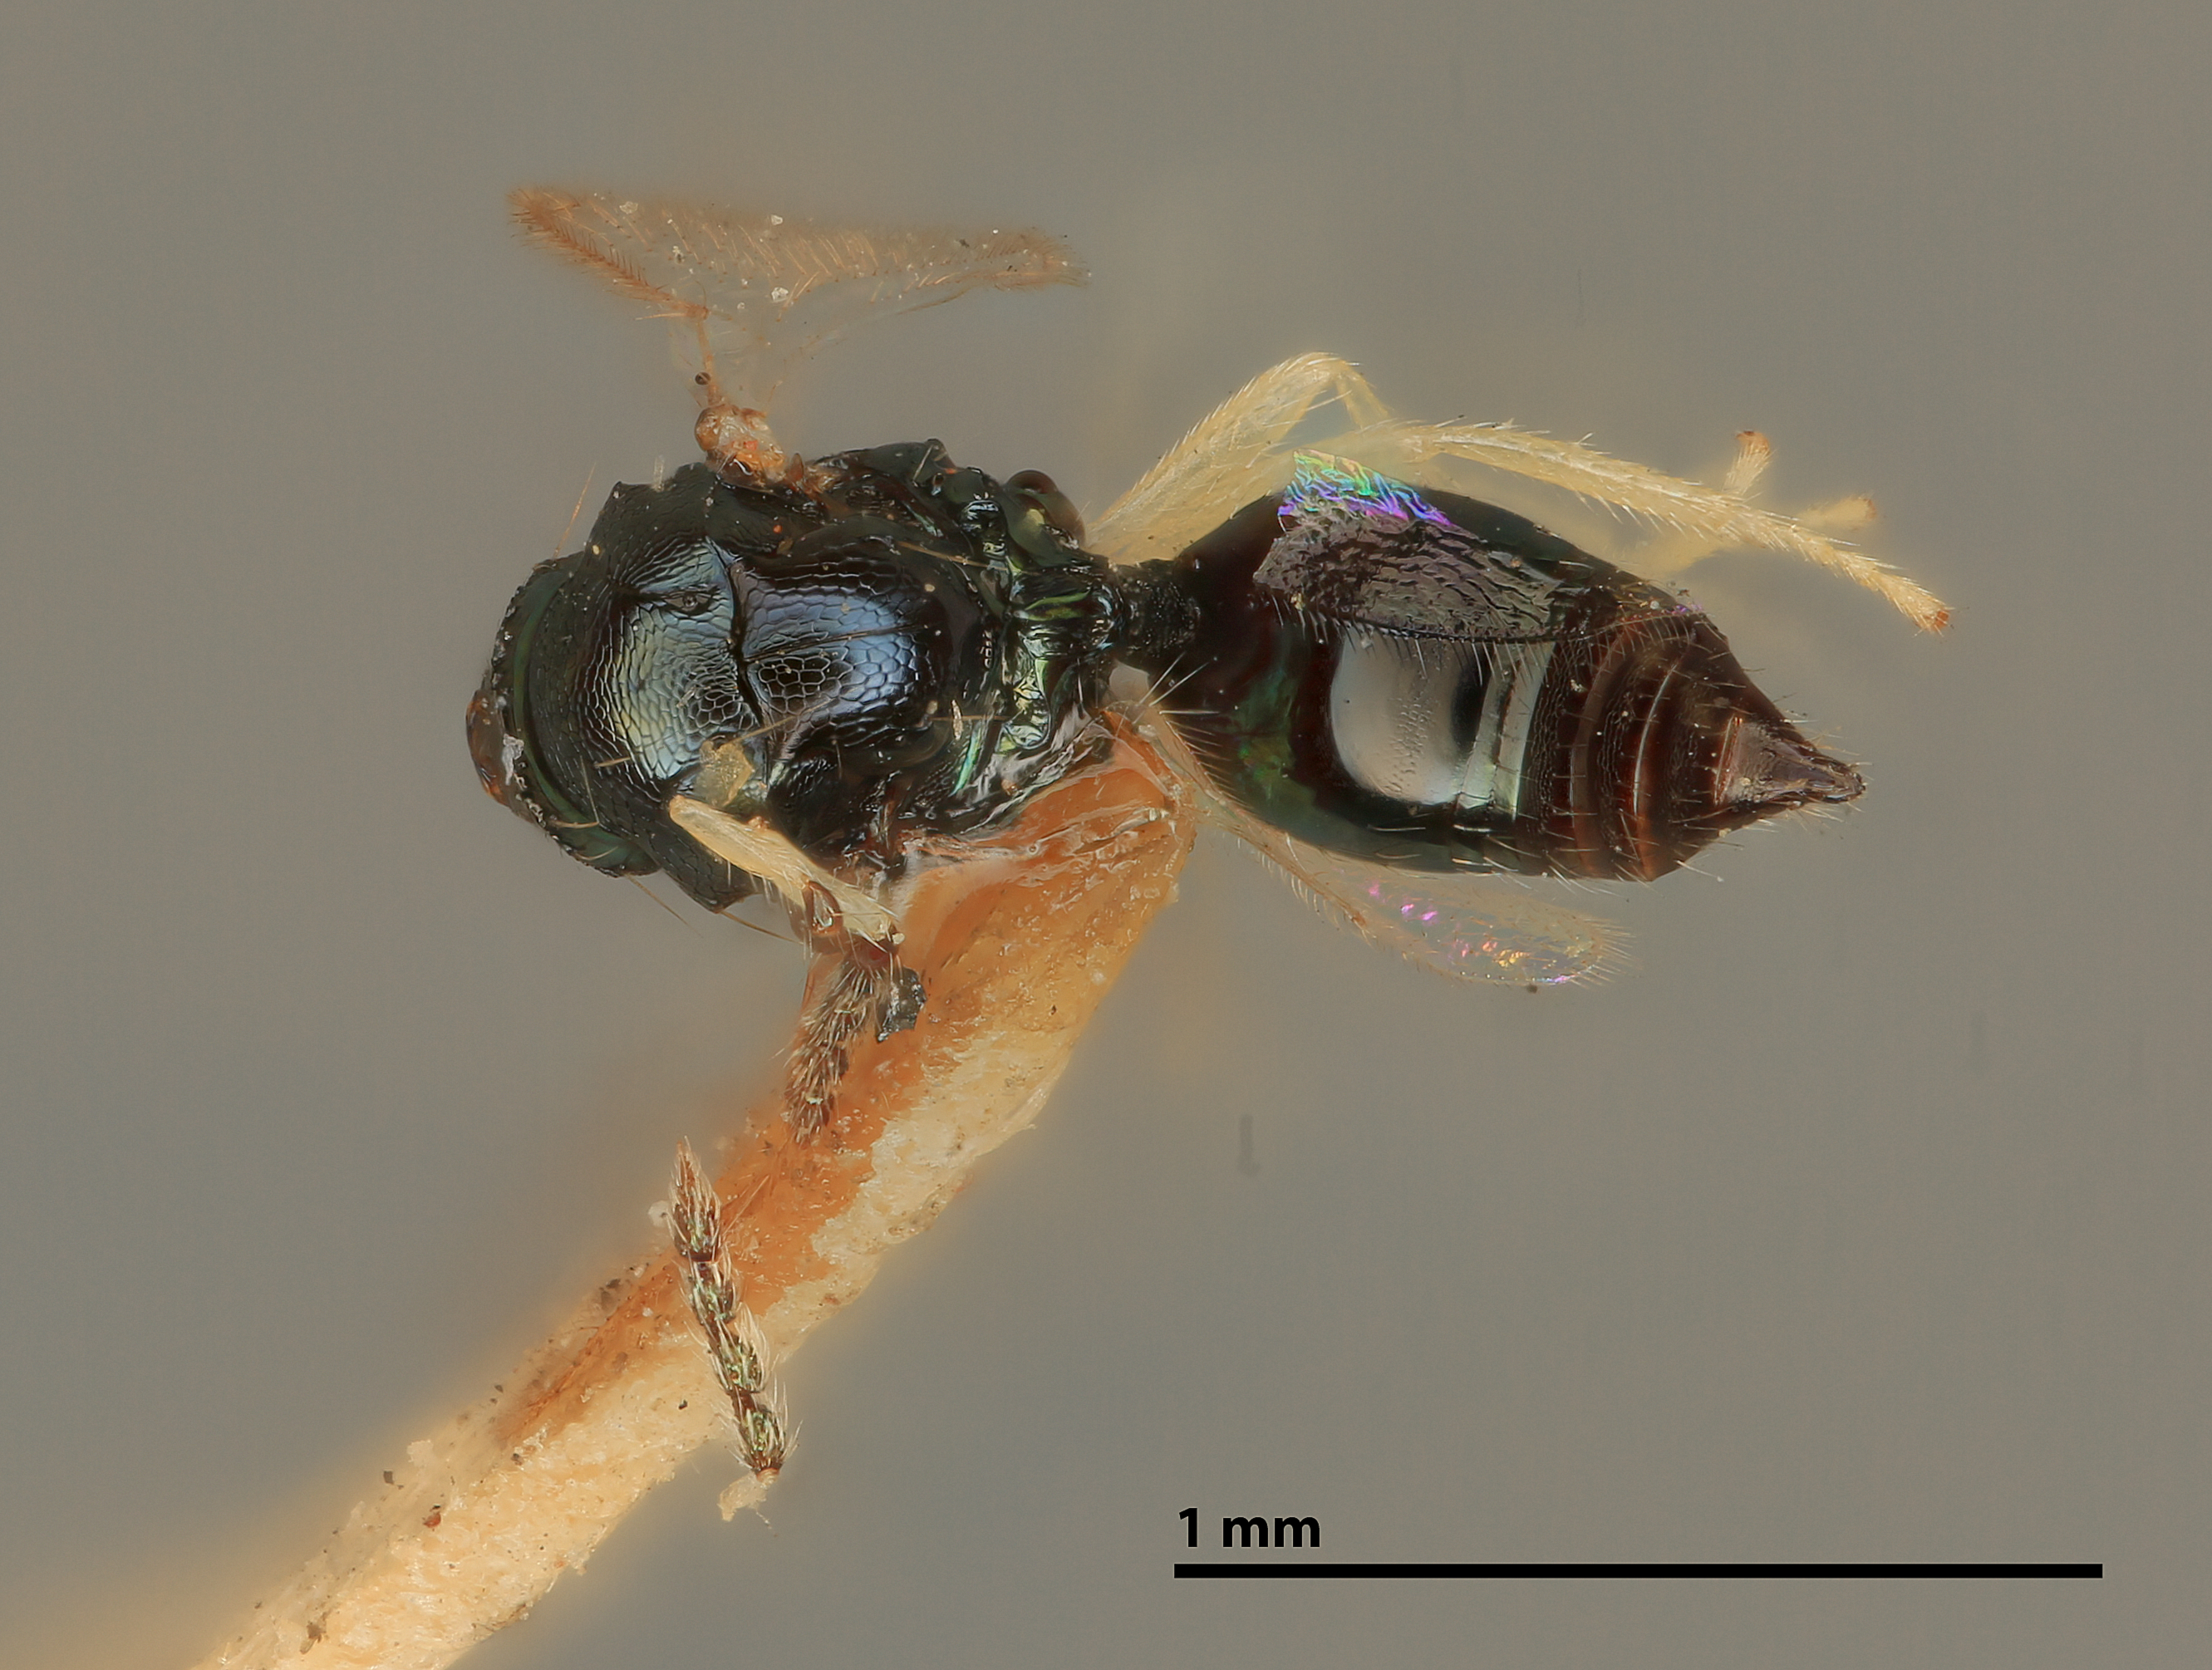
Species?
Holcopelte nitens
